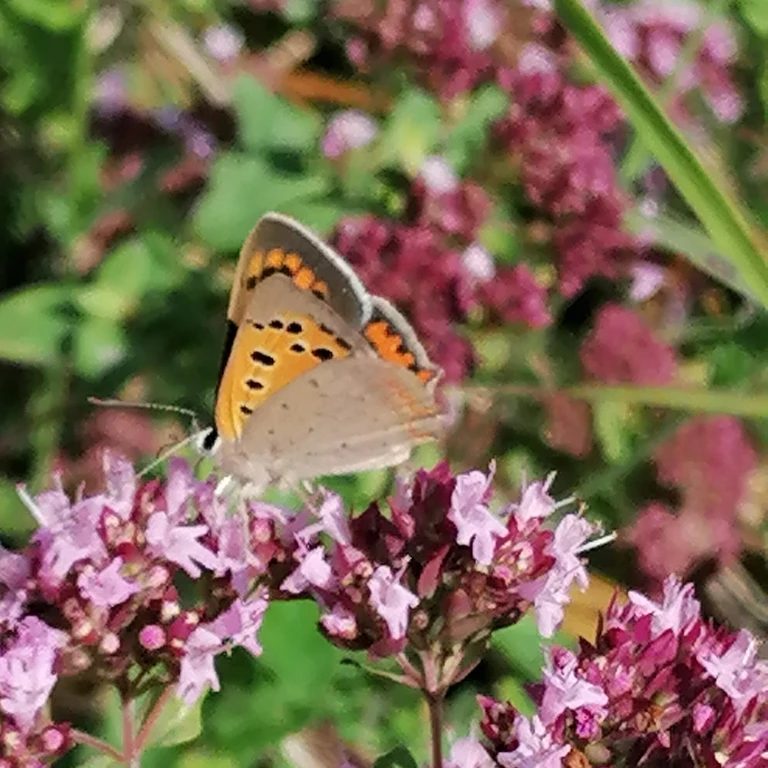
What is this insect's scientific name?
Lycaena phlaeas
